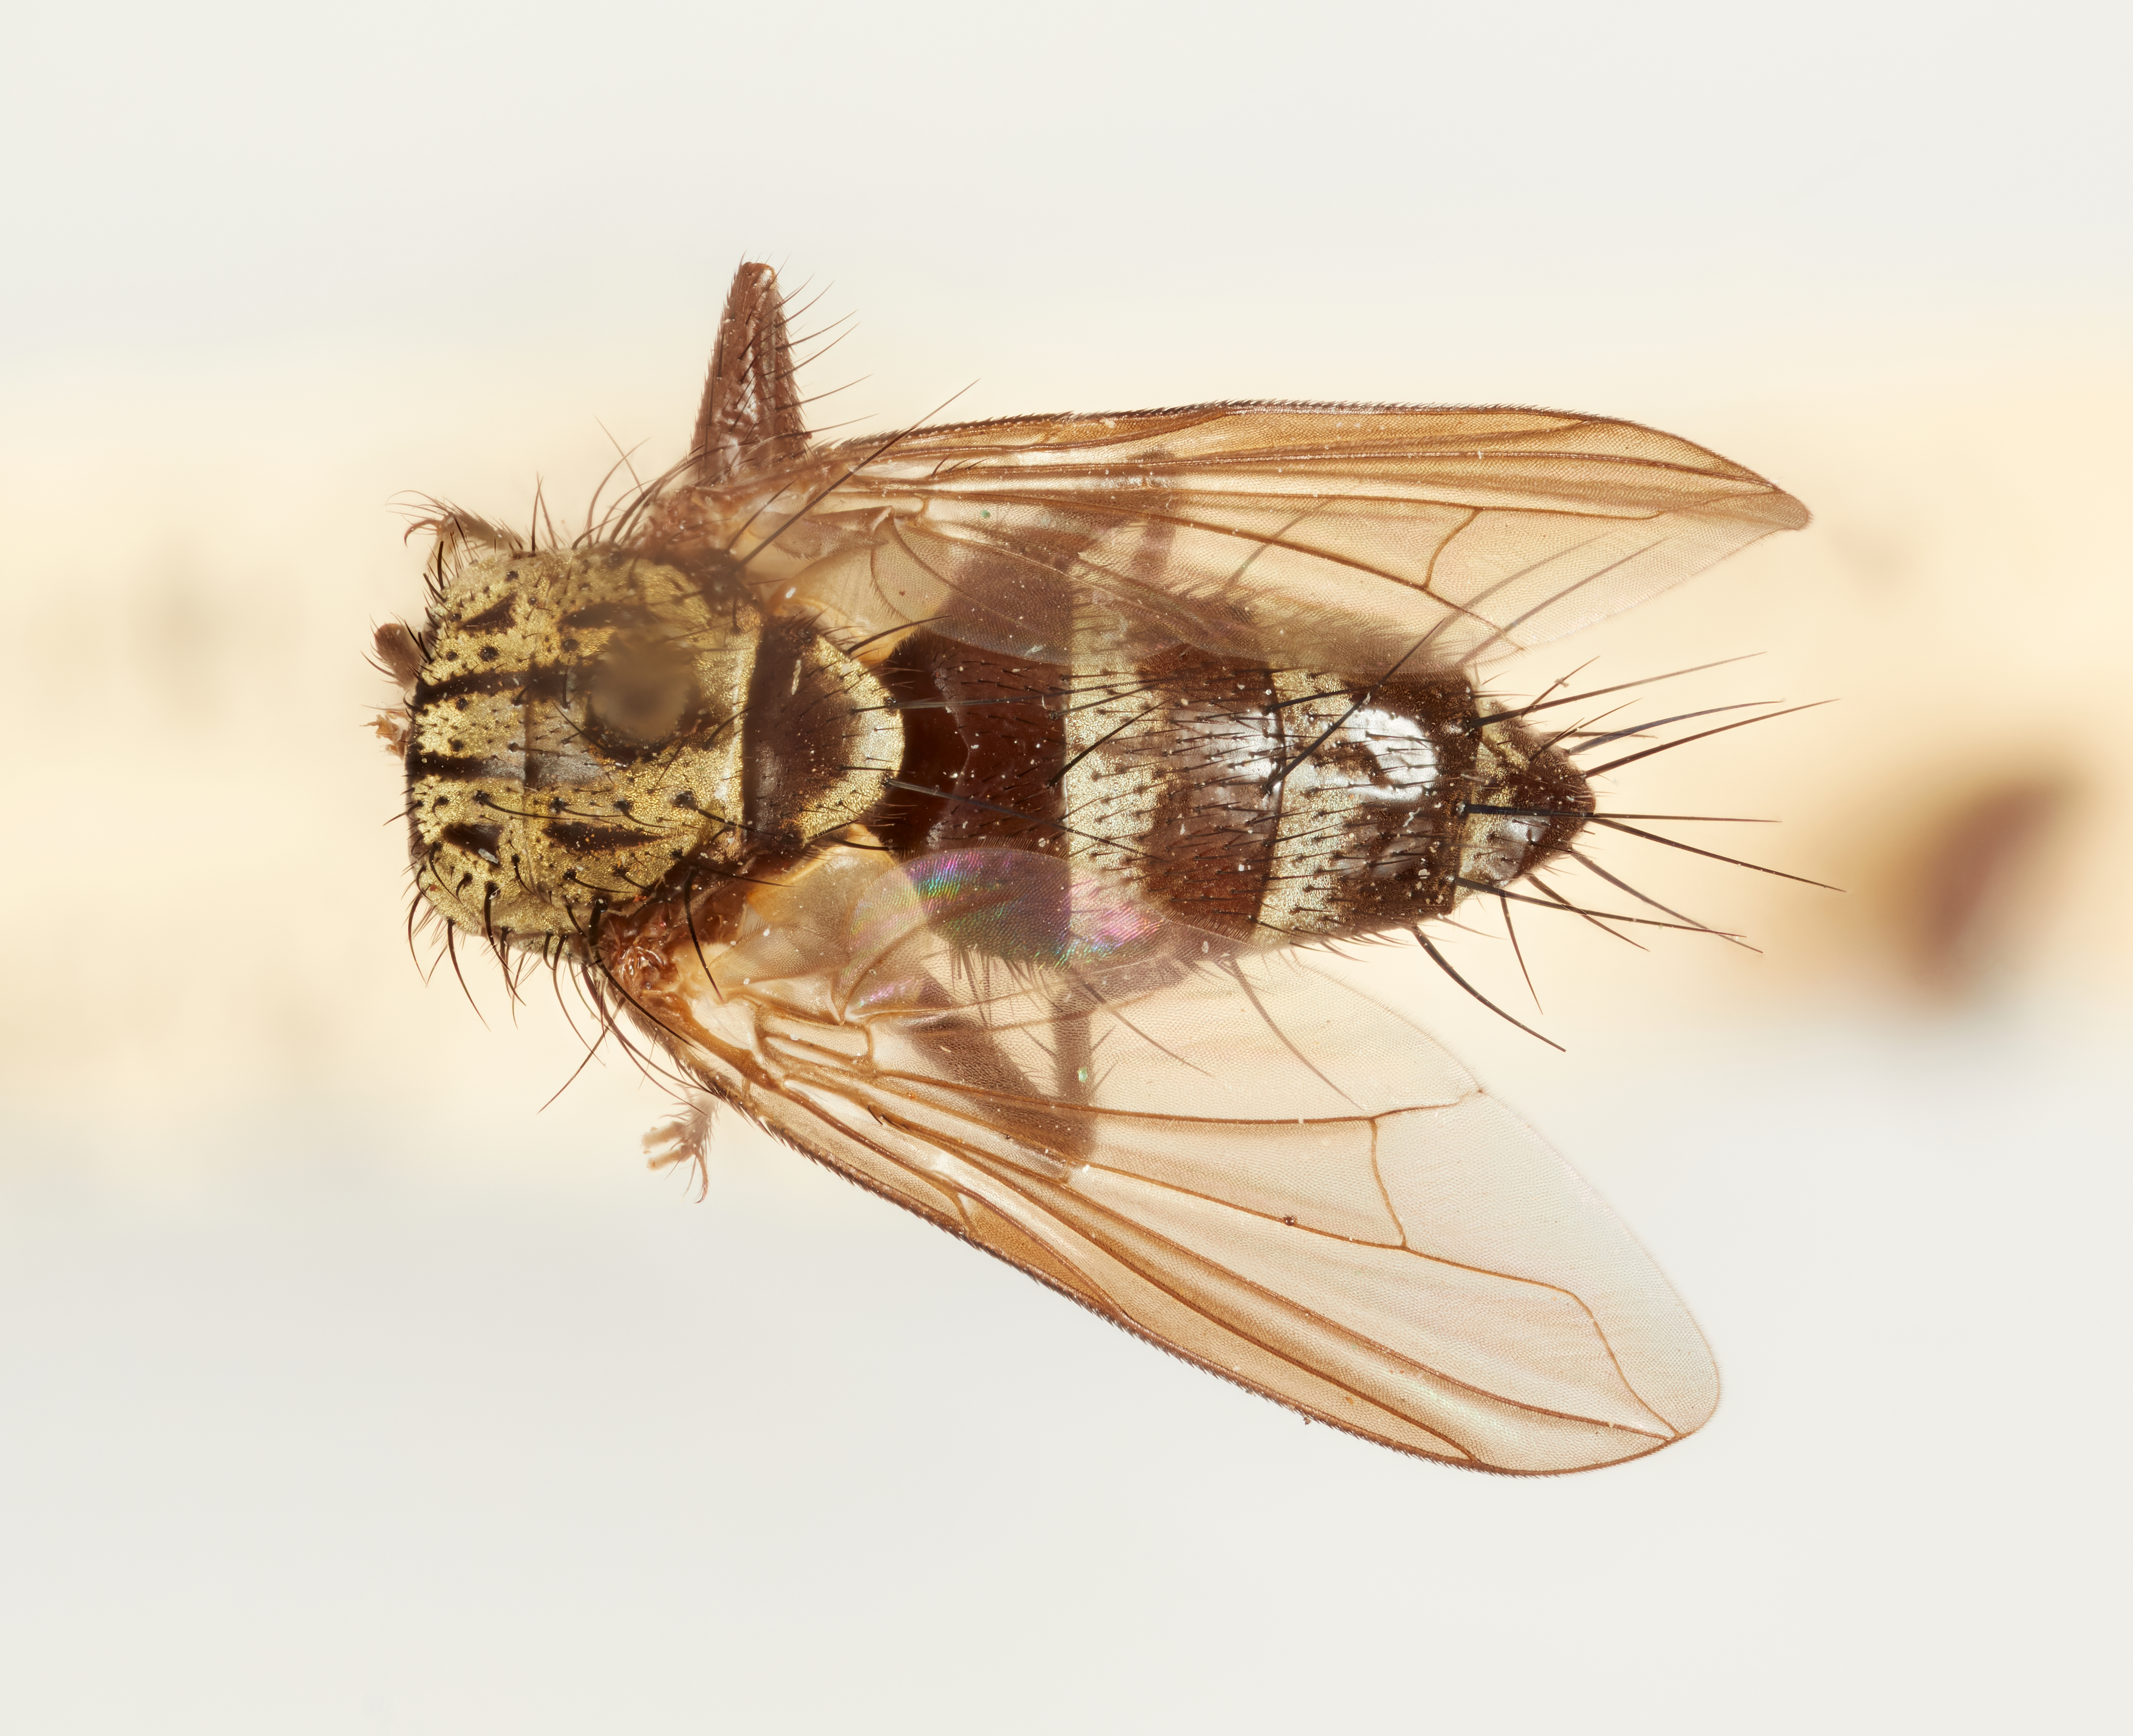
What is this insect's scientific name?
Chaquimayoia plumosula
